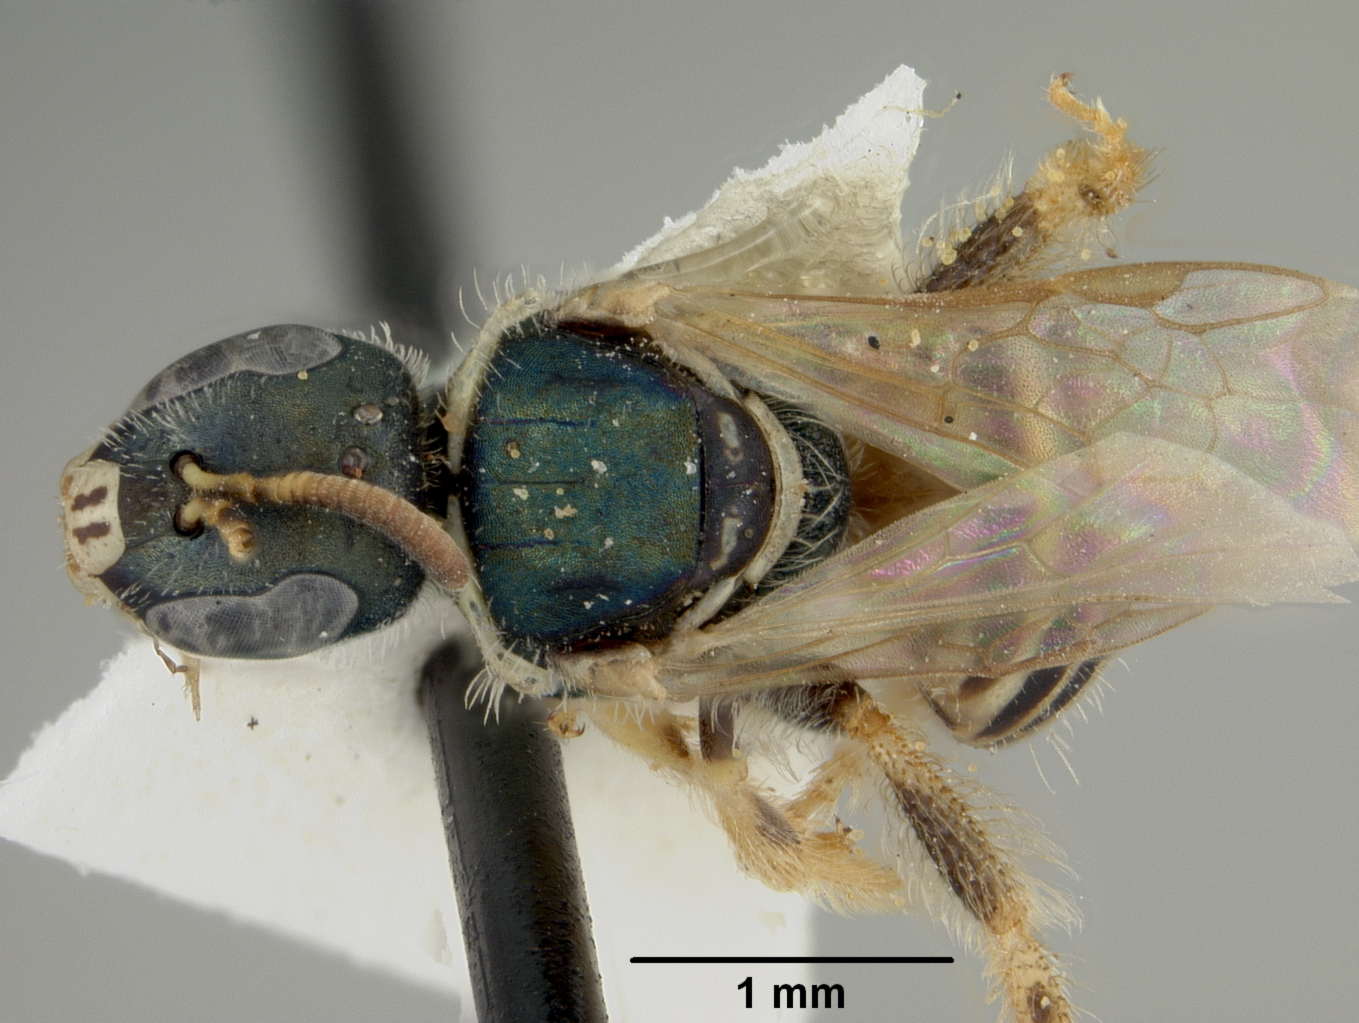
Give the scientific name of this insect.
Nomioides senecionis
